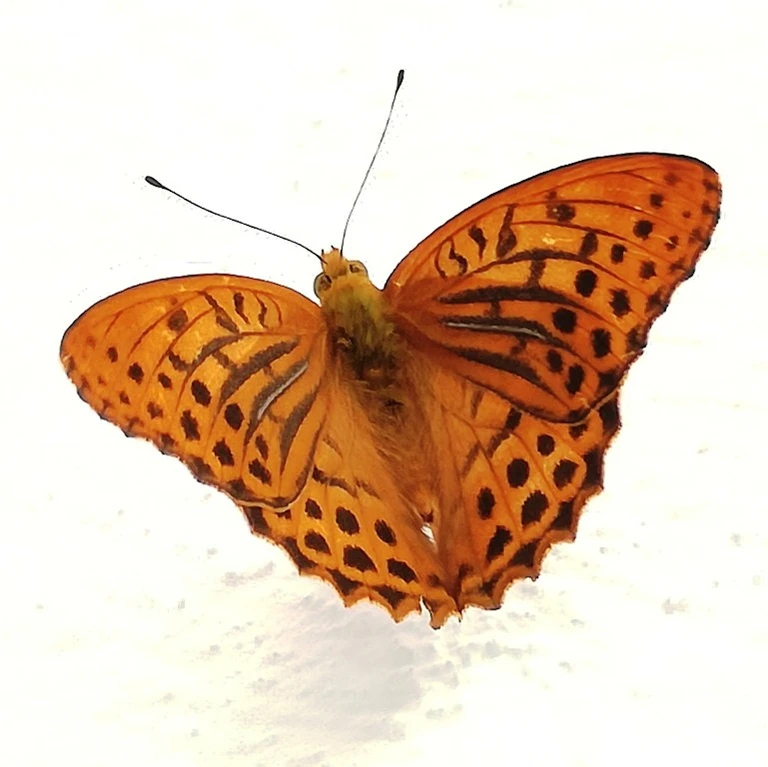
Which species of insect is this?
Argynnis paphia
